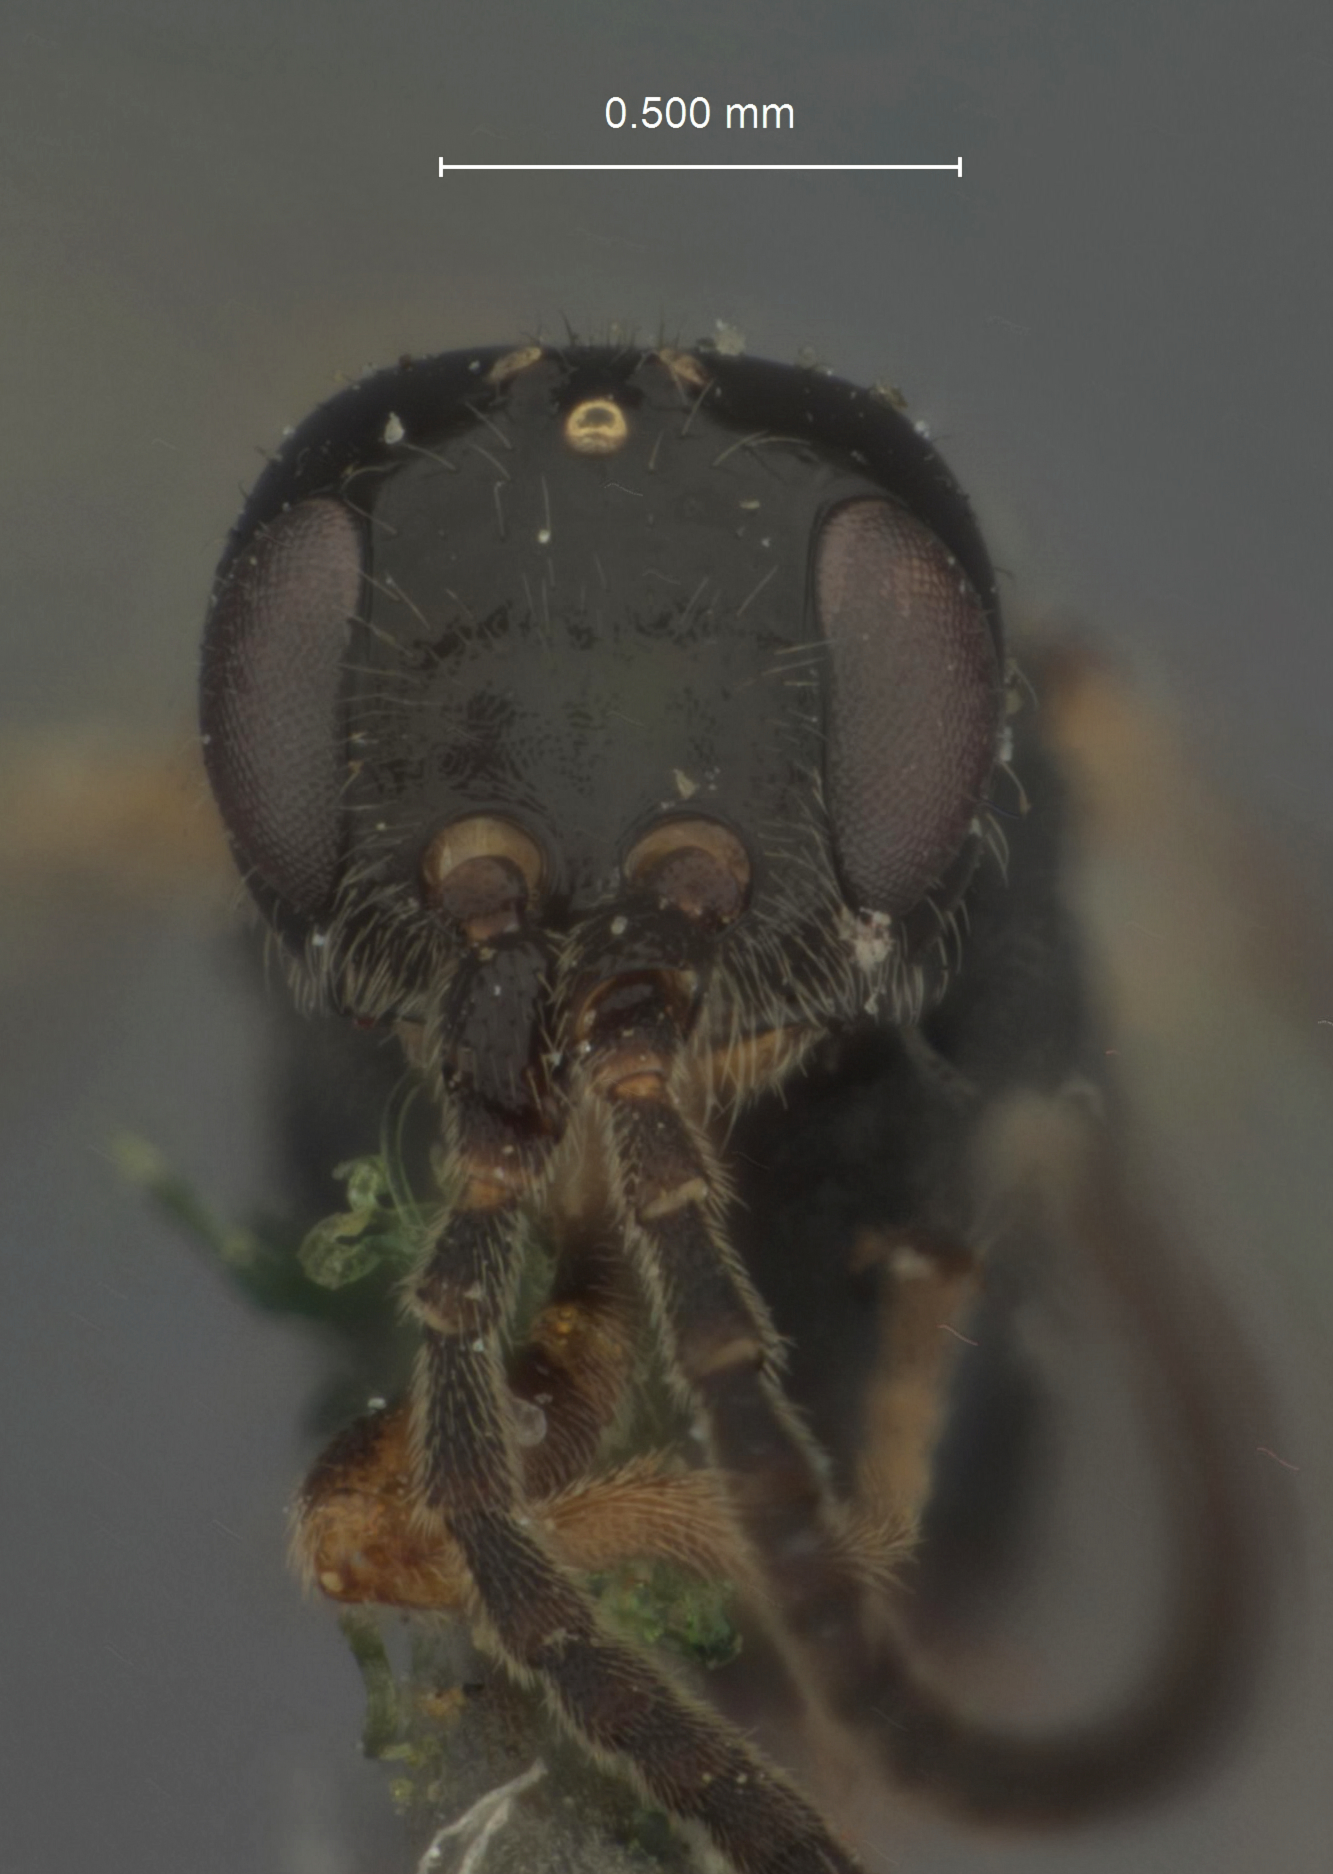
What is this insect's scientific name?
Bathymetis simillima
